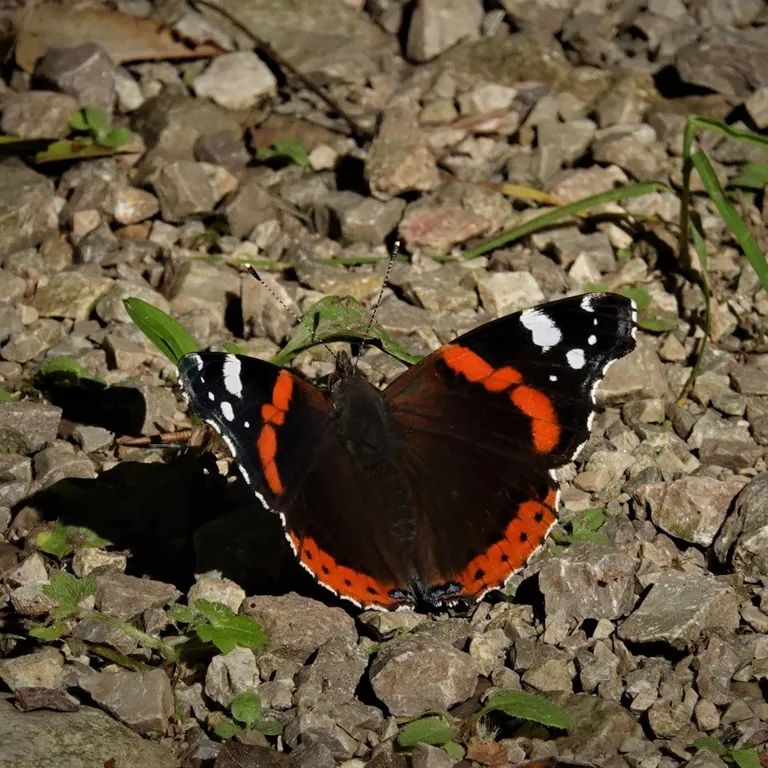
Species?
Vanessa atalanta
